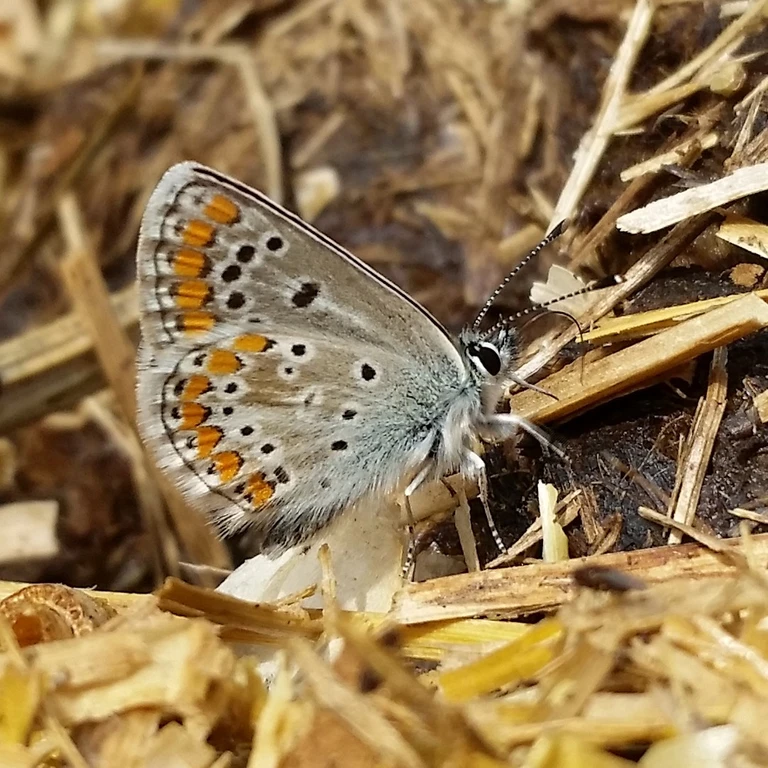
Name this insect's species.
Aricia agestis/artaxerxes
